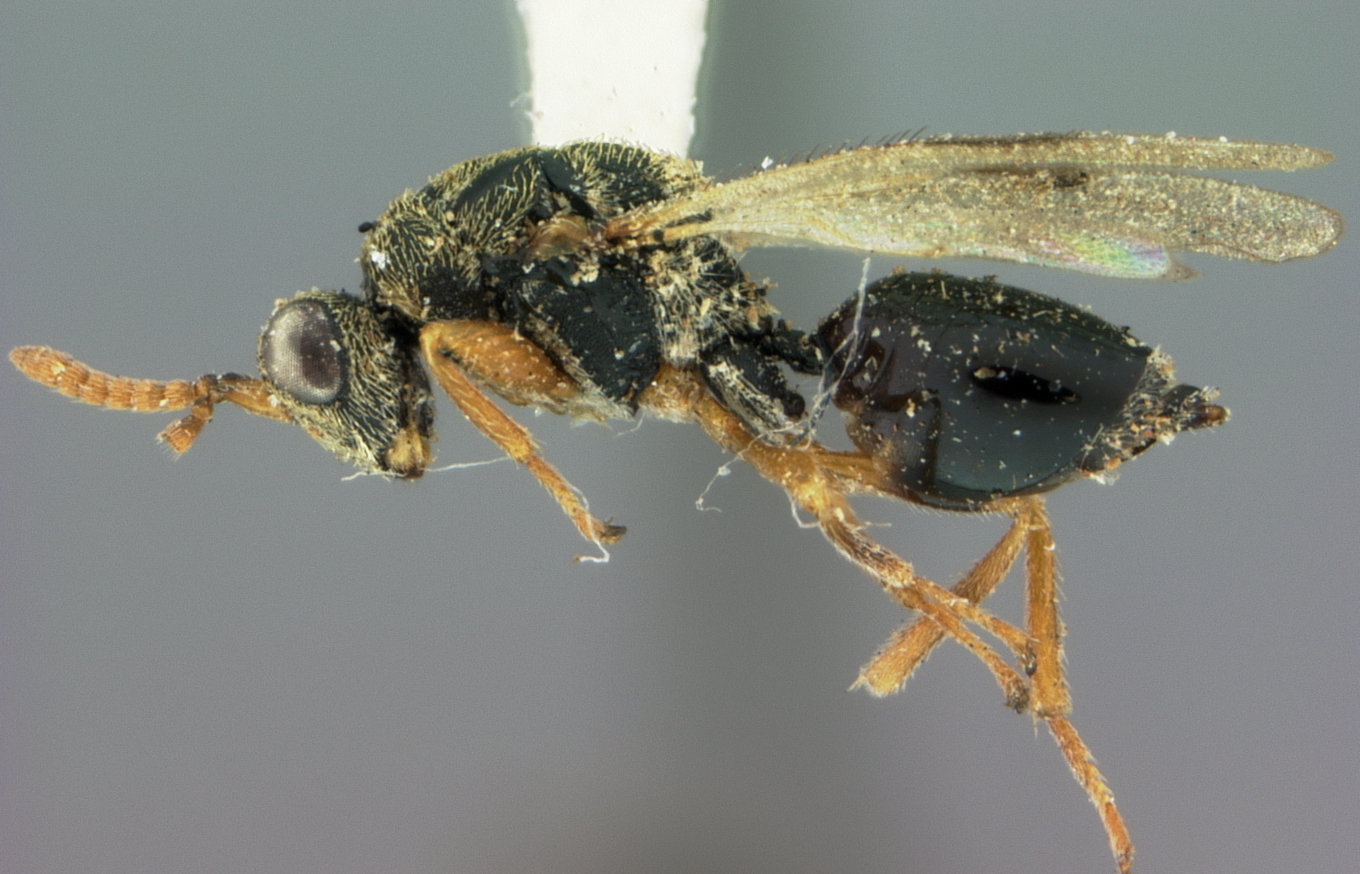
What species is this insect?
Eurytoma eucalypti
